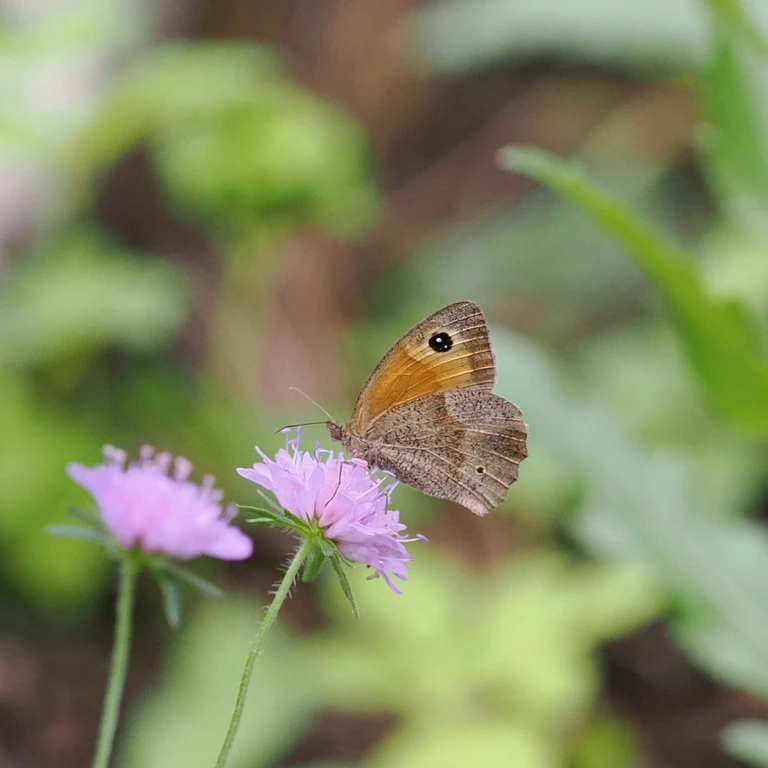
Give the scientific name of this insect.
Maniola jurtina
